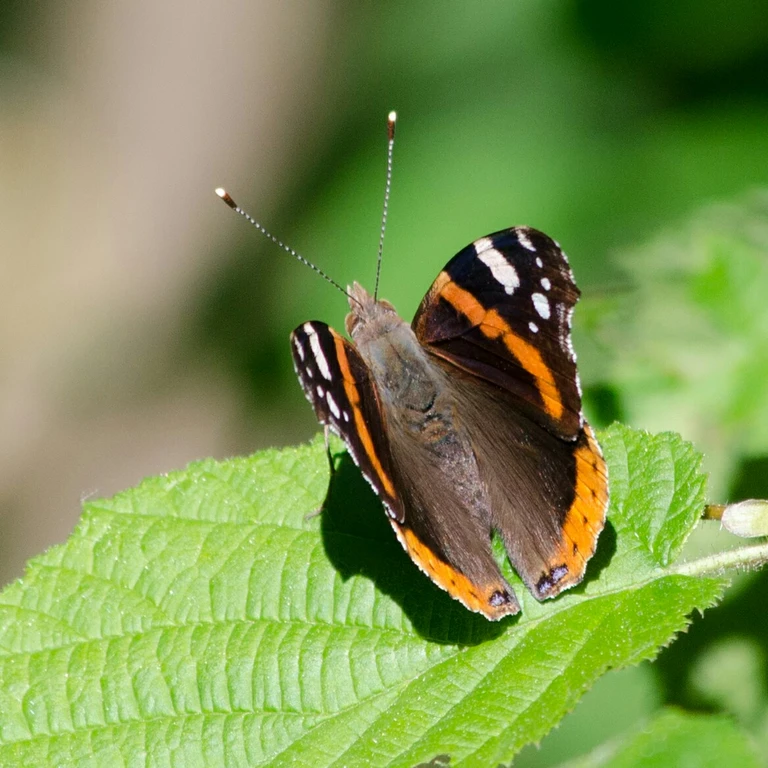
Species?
Vanessa atalanta
